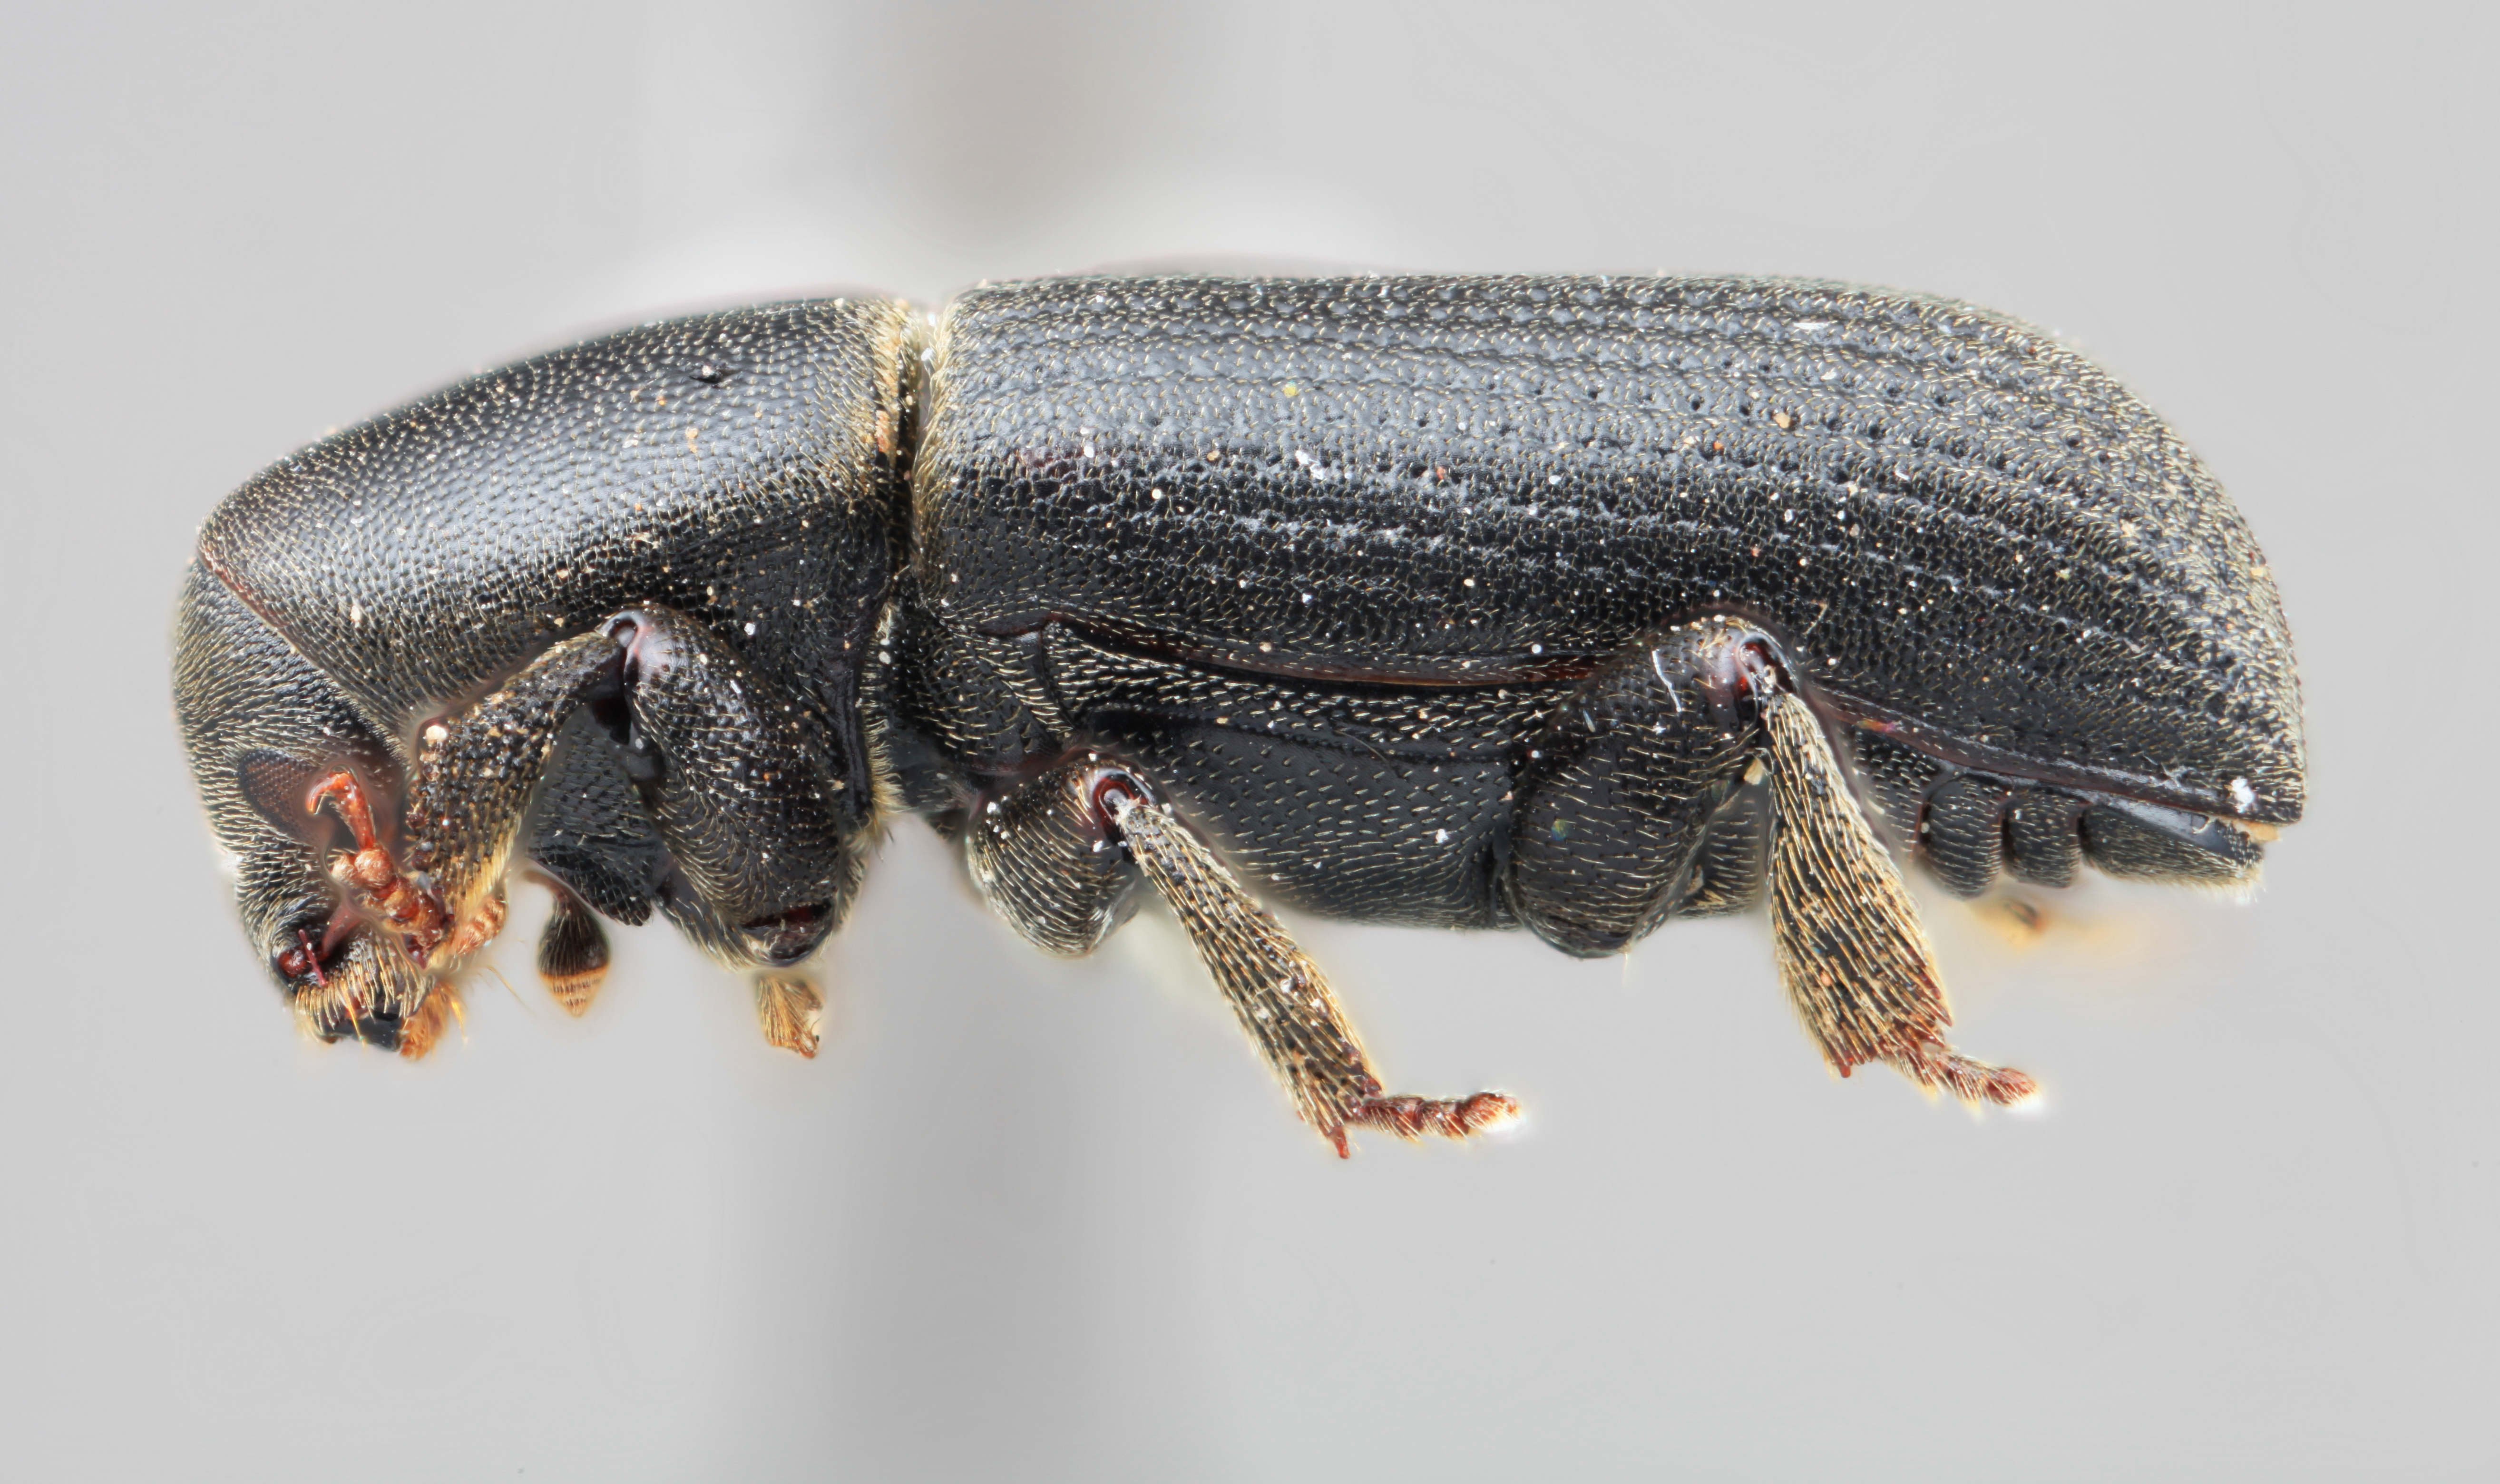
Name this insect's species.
Hylastes retifer
